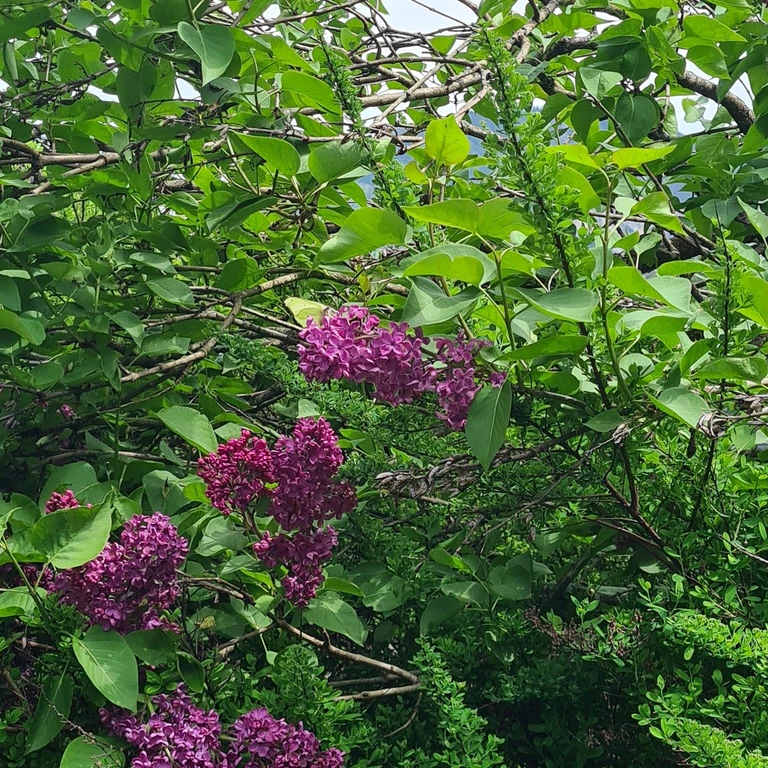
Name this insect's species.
Gonepteryx rhamni
